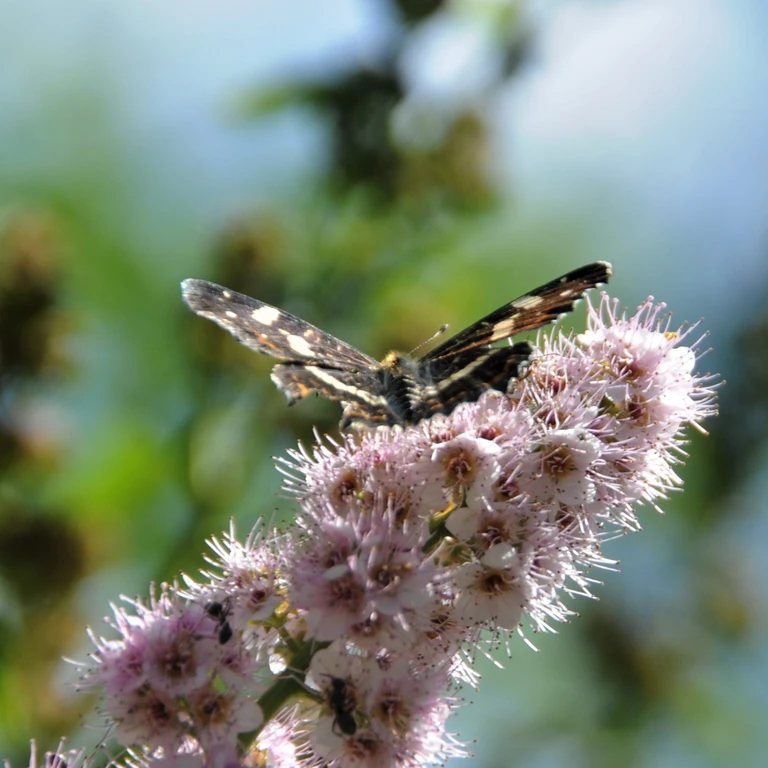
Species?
Araschnia levana
